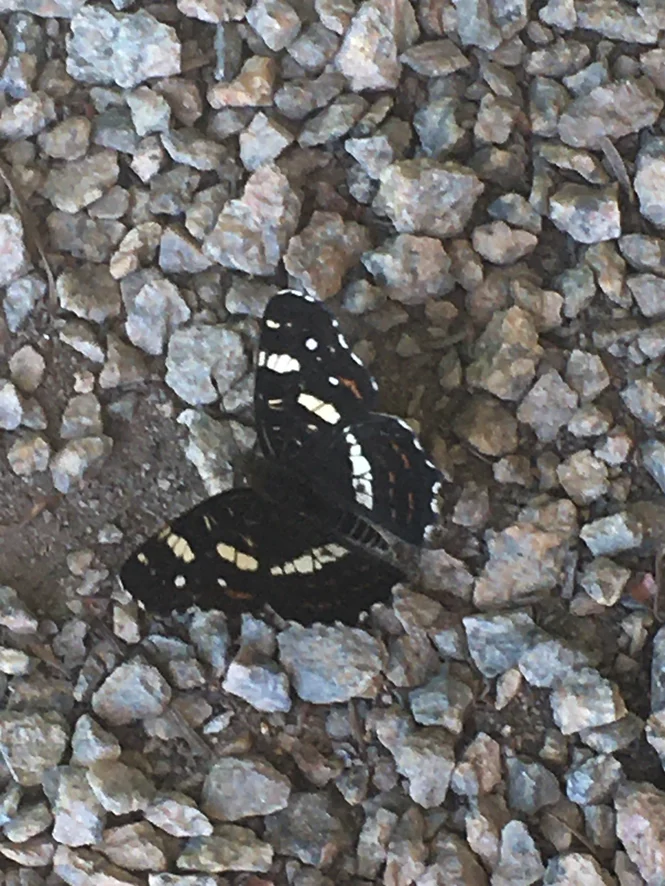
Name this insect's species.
Araschnia levana
